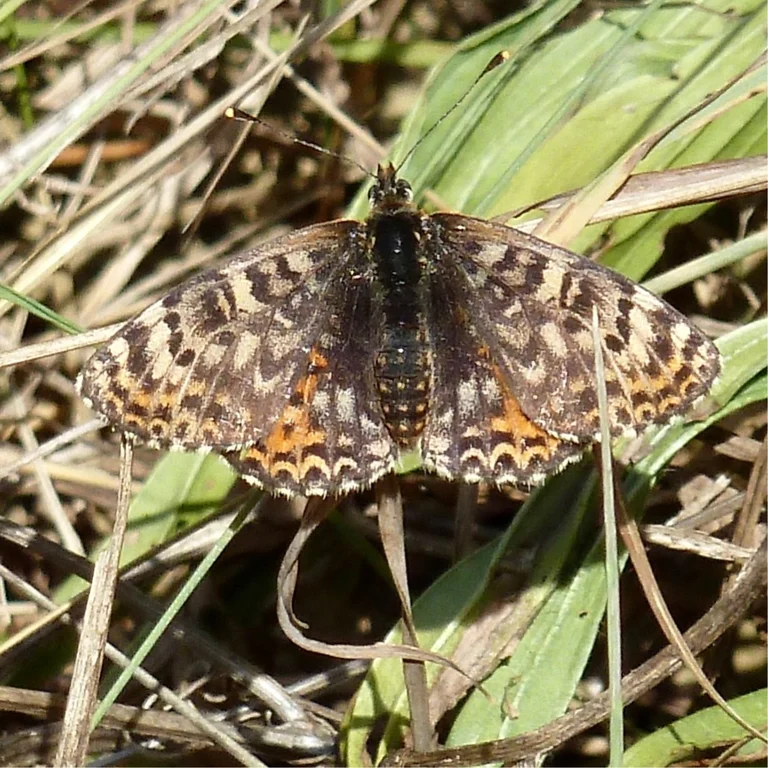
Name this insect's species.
Melitaea didyma
